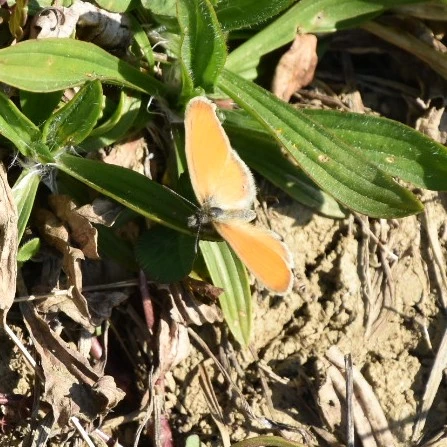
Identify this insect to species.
Coenonympha pamphilus
